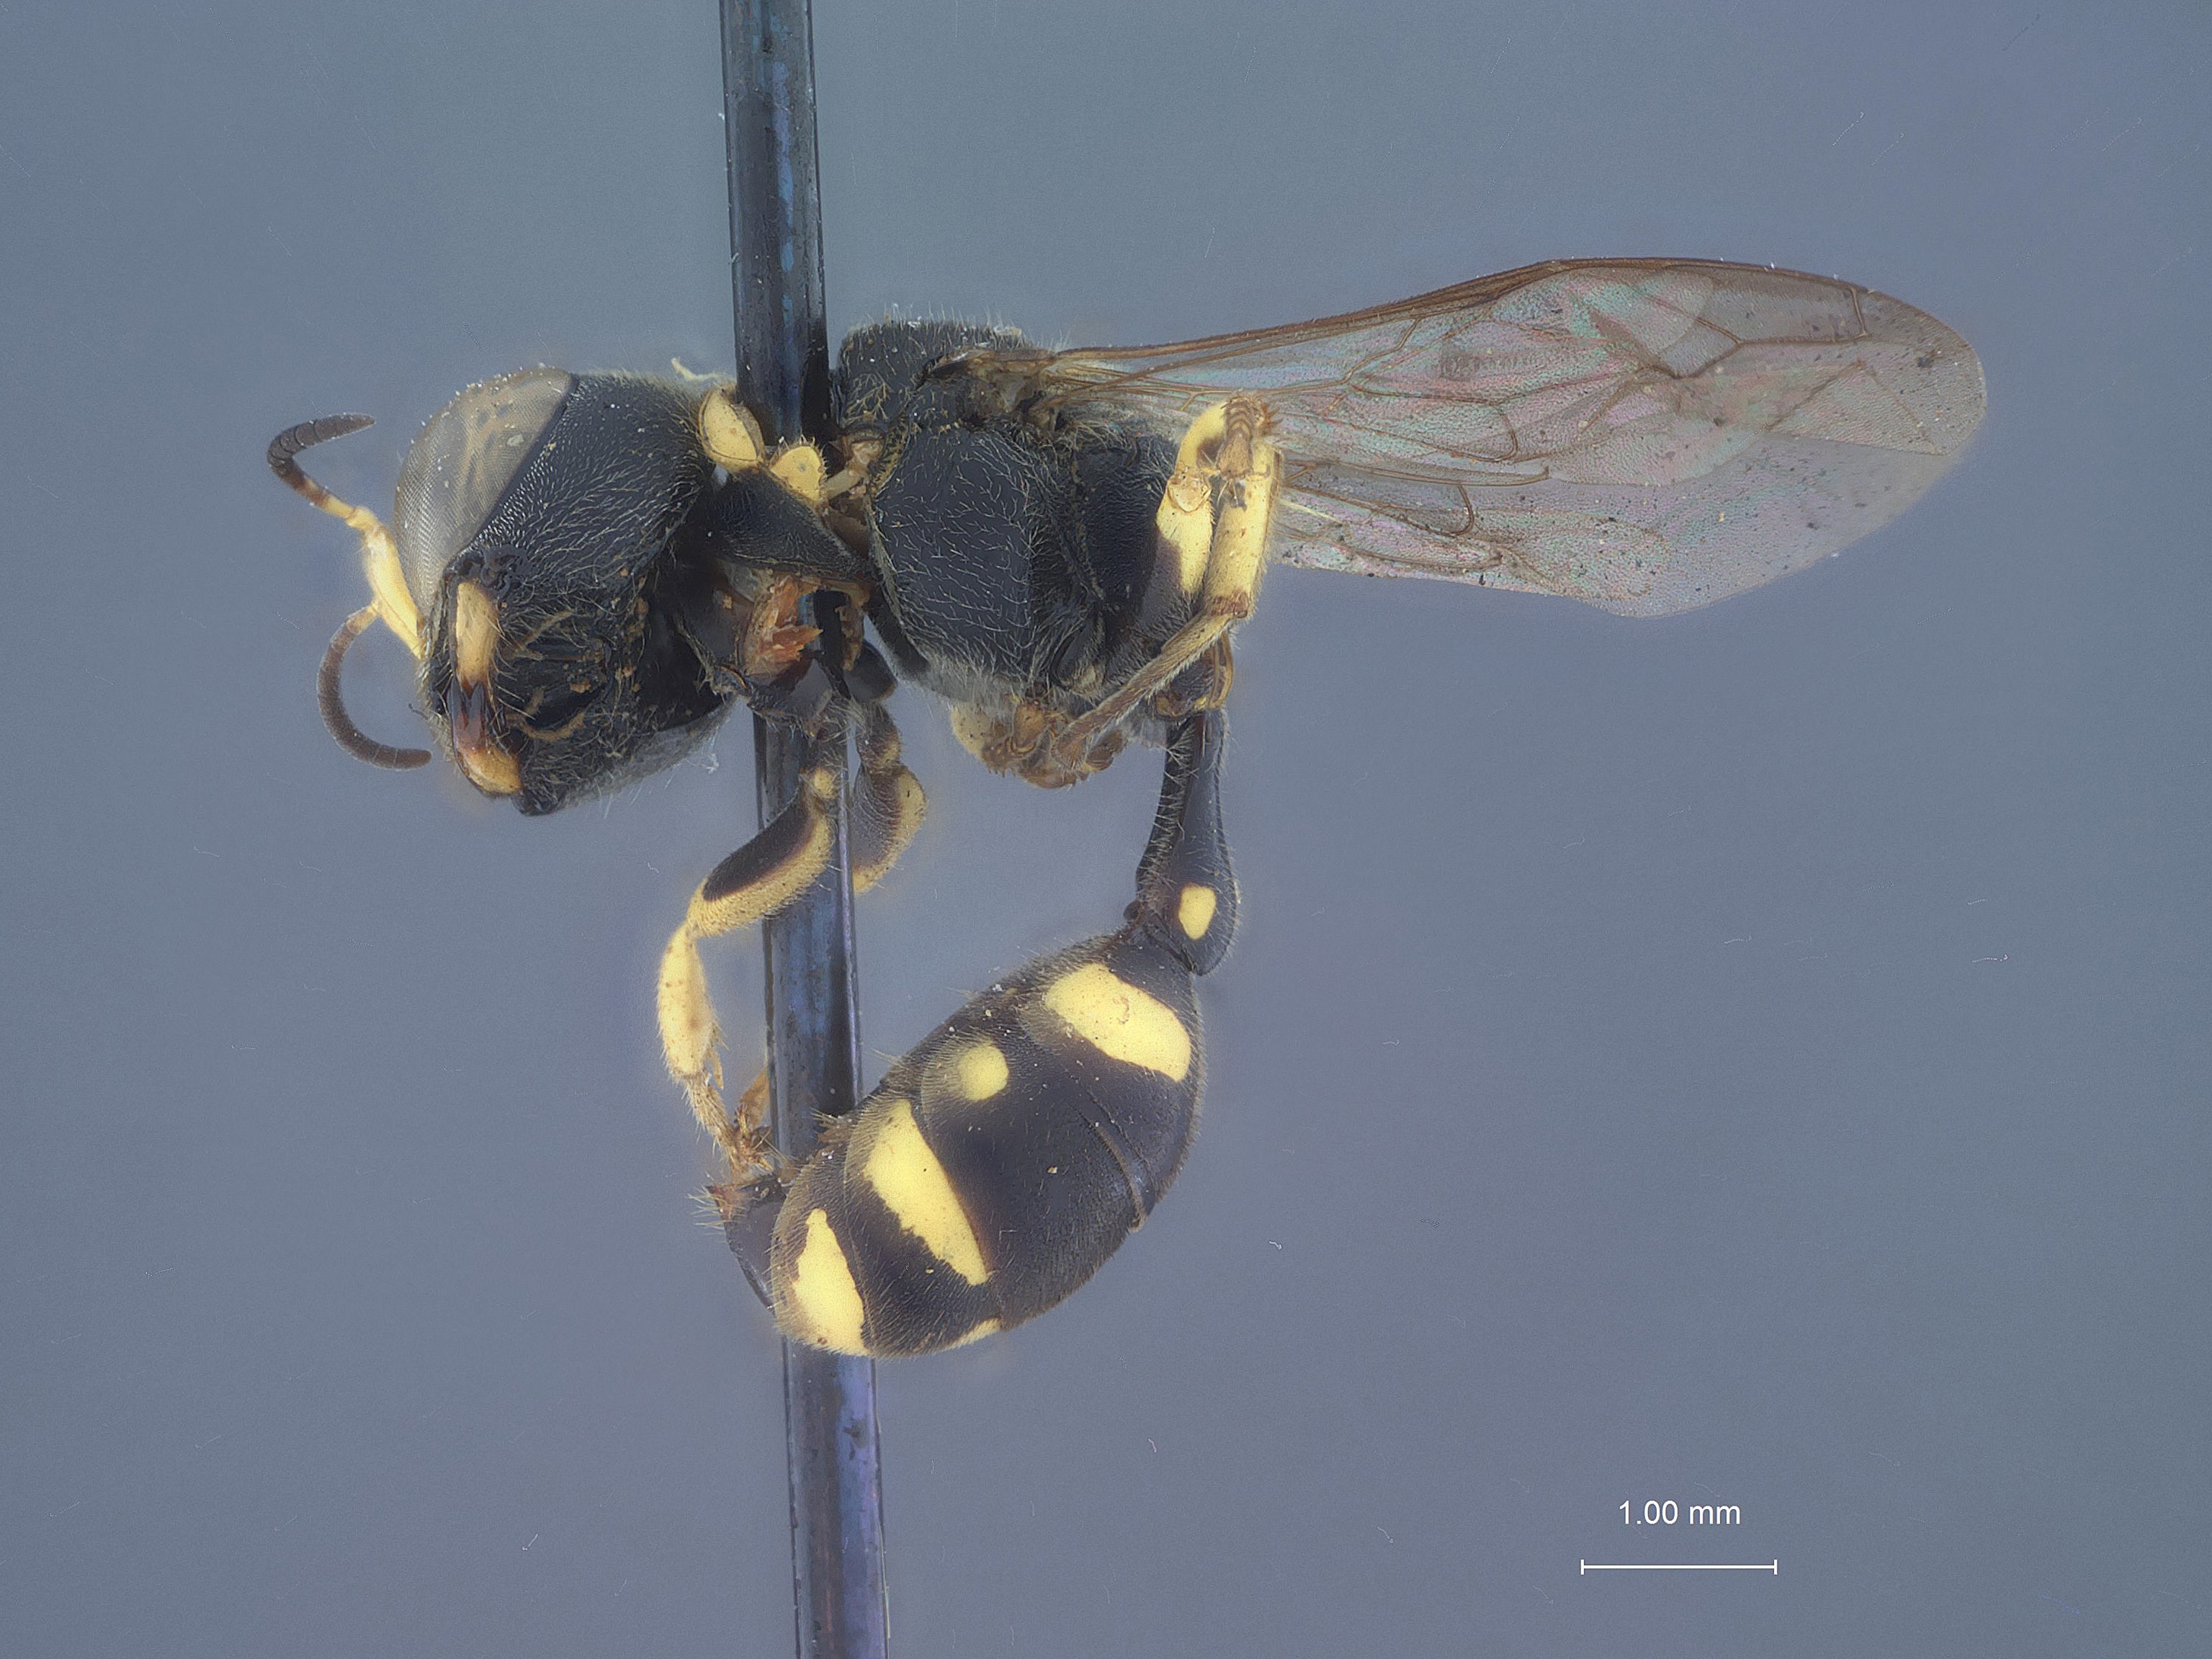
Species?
Dasyproctus phillipinensis
